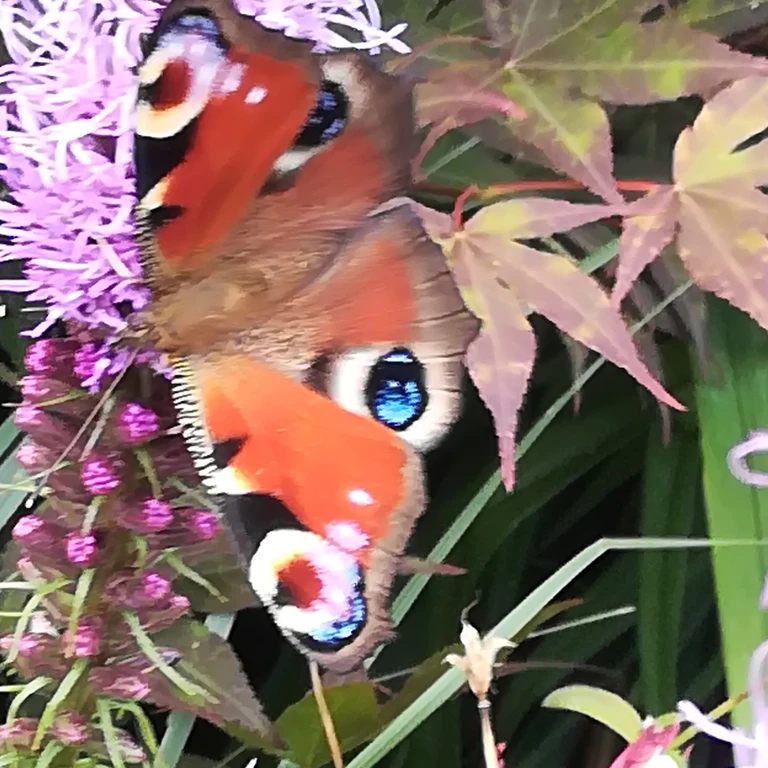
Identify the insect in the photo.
Aglais io
